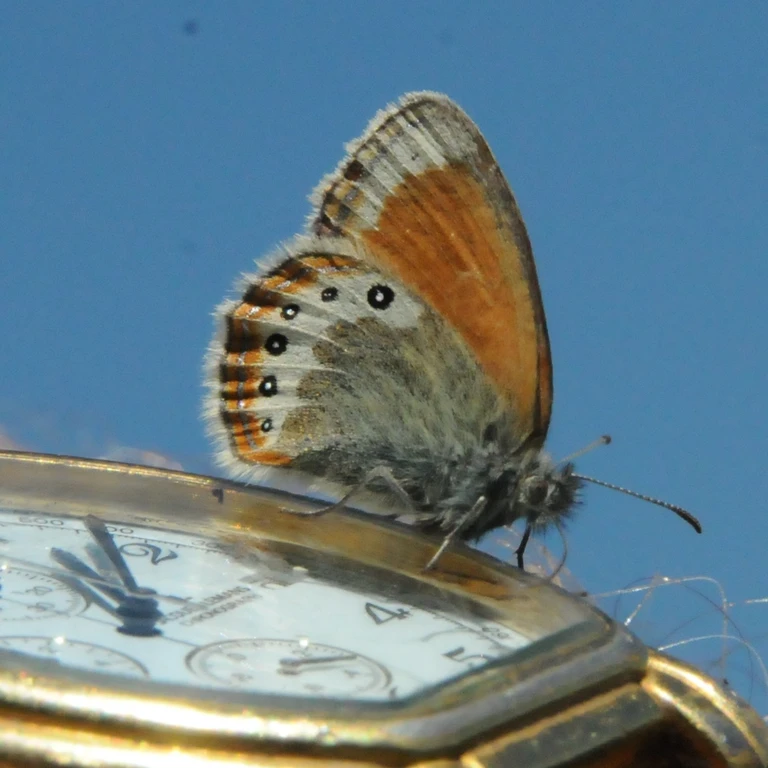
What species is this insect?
Coenonympha gardetta
